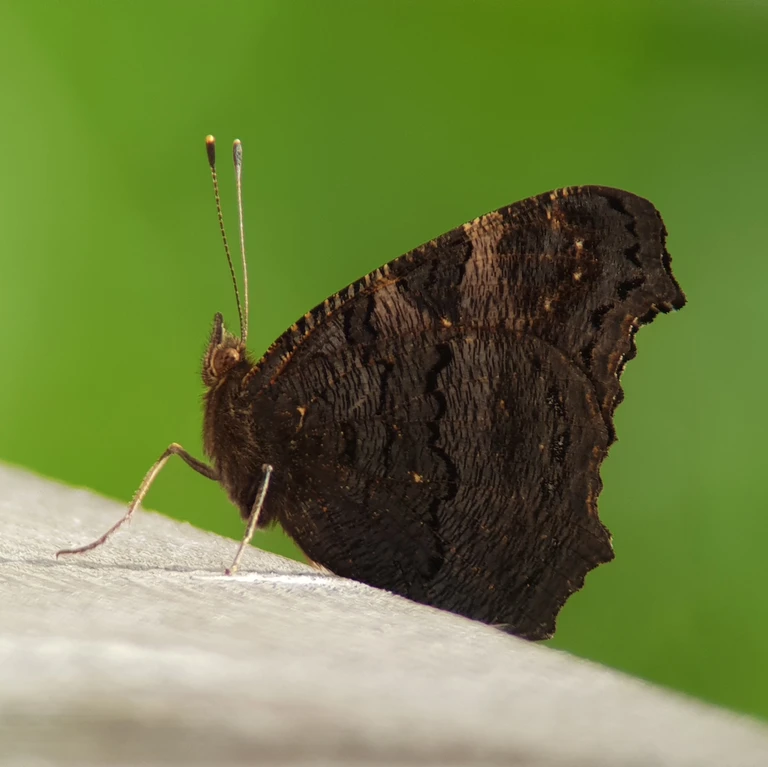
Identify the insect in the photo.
Aglais io
